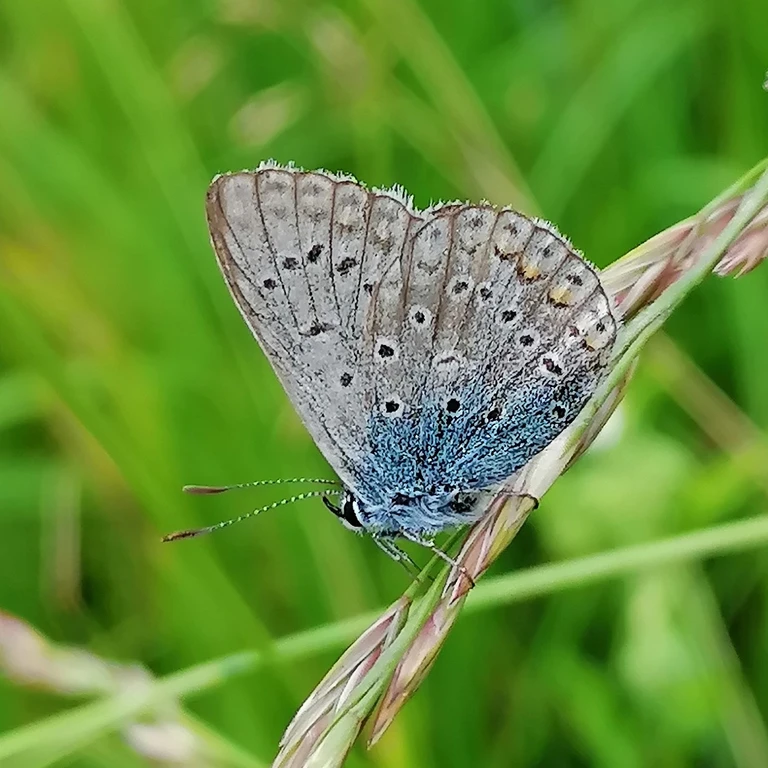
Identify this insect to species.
Polyommatus icarus
